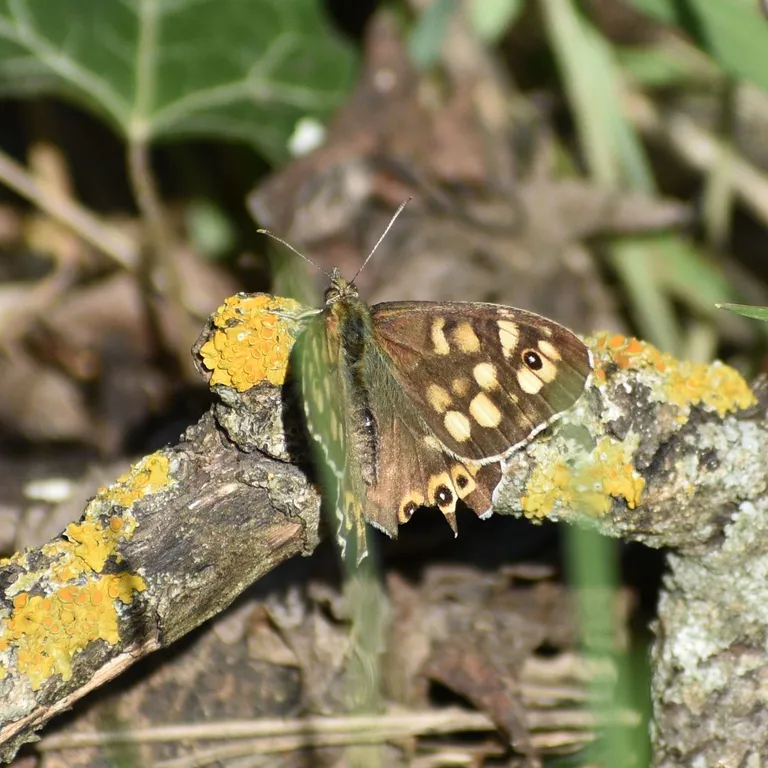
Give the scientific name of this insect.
Pararge aegeria
